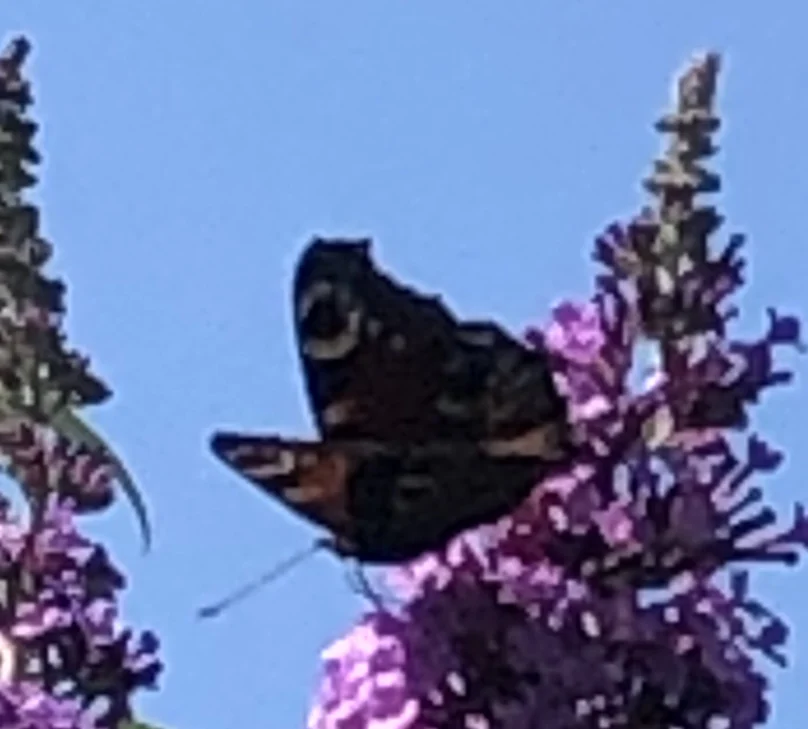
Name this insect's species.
Aglais io
